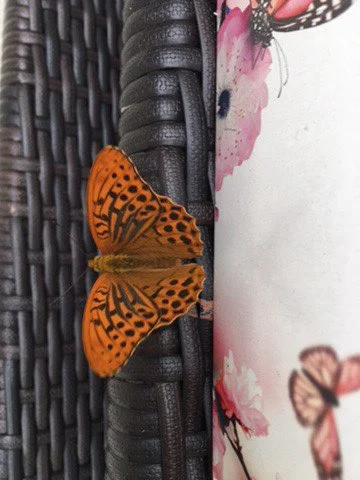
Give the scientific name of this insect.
Argynnis paphia
